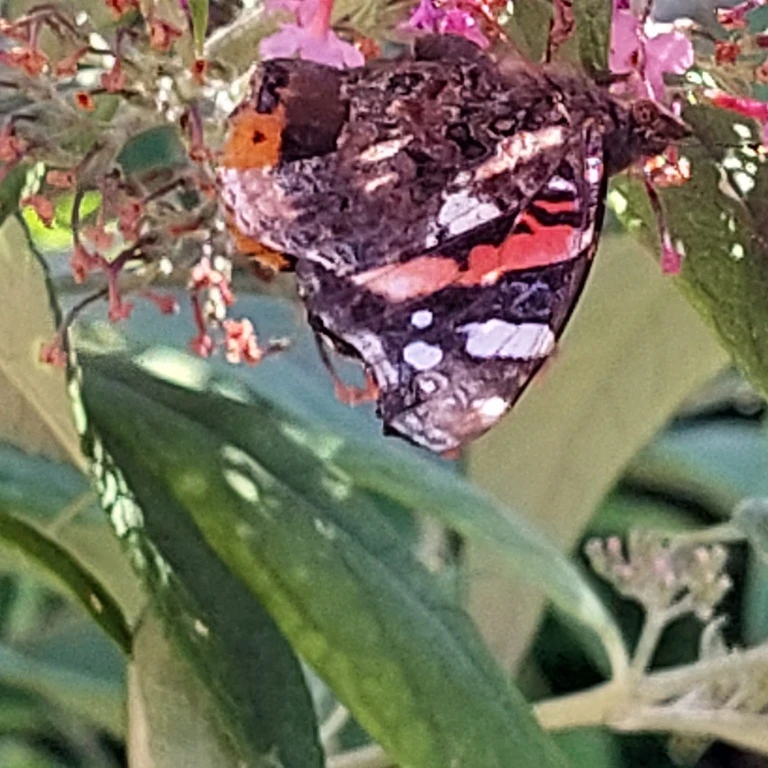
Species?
Vanessa atalanta
